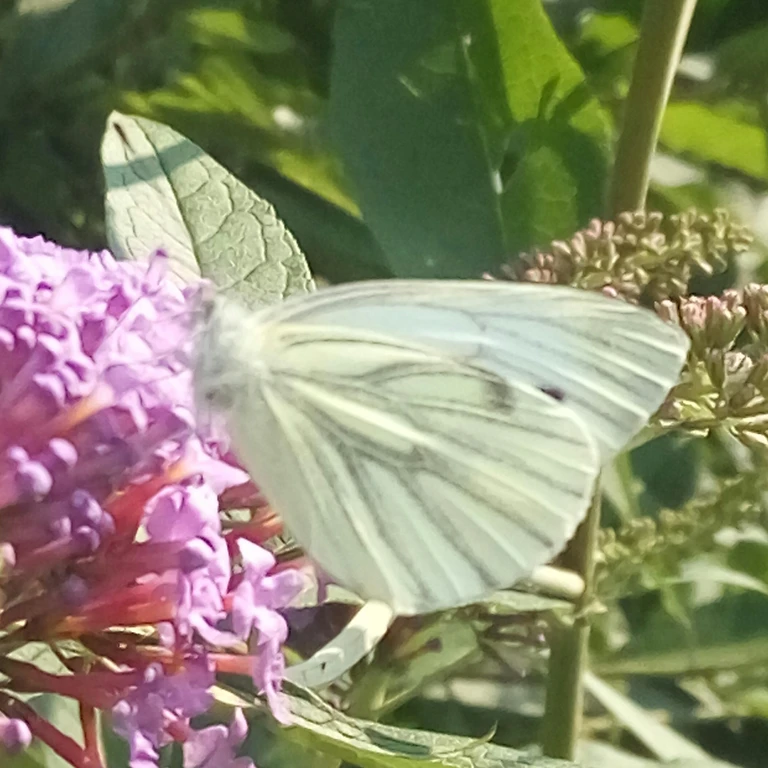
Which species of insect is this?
Pieris napi
